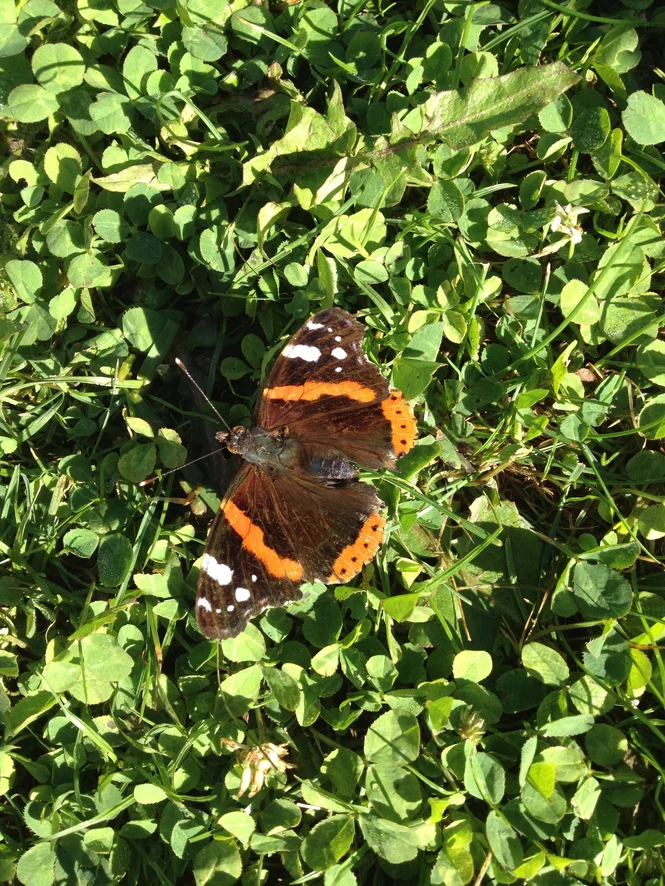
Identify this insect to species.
Vanessa atalanta
